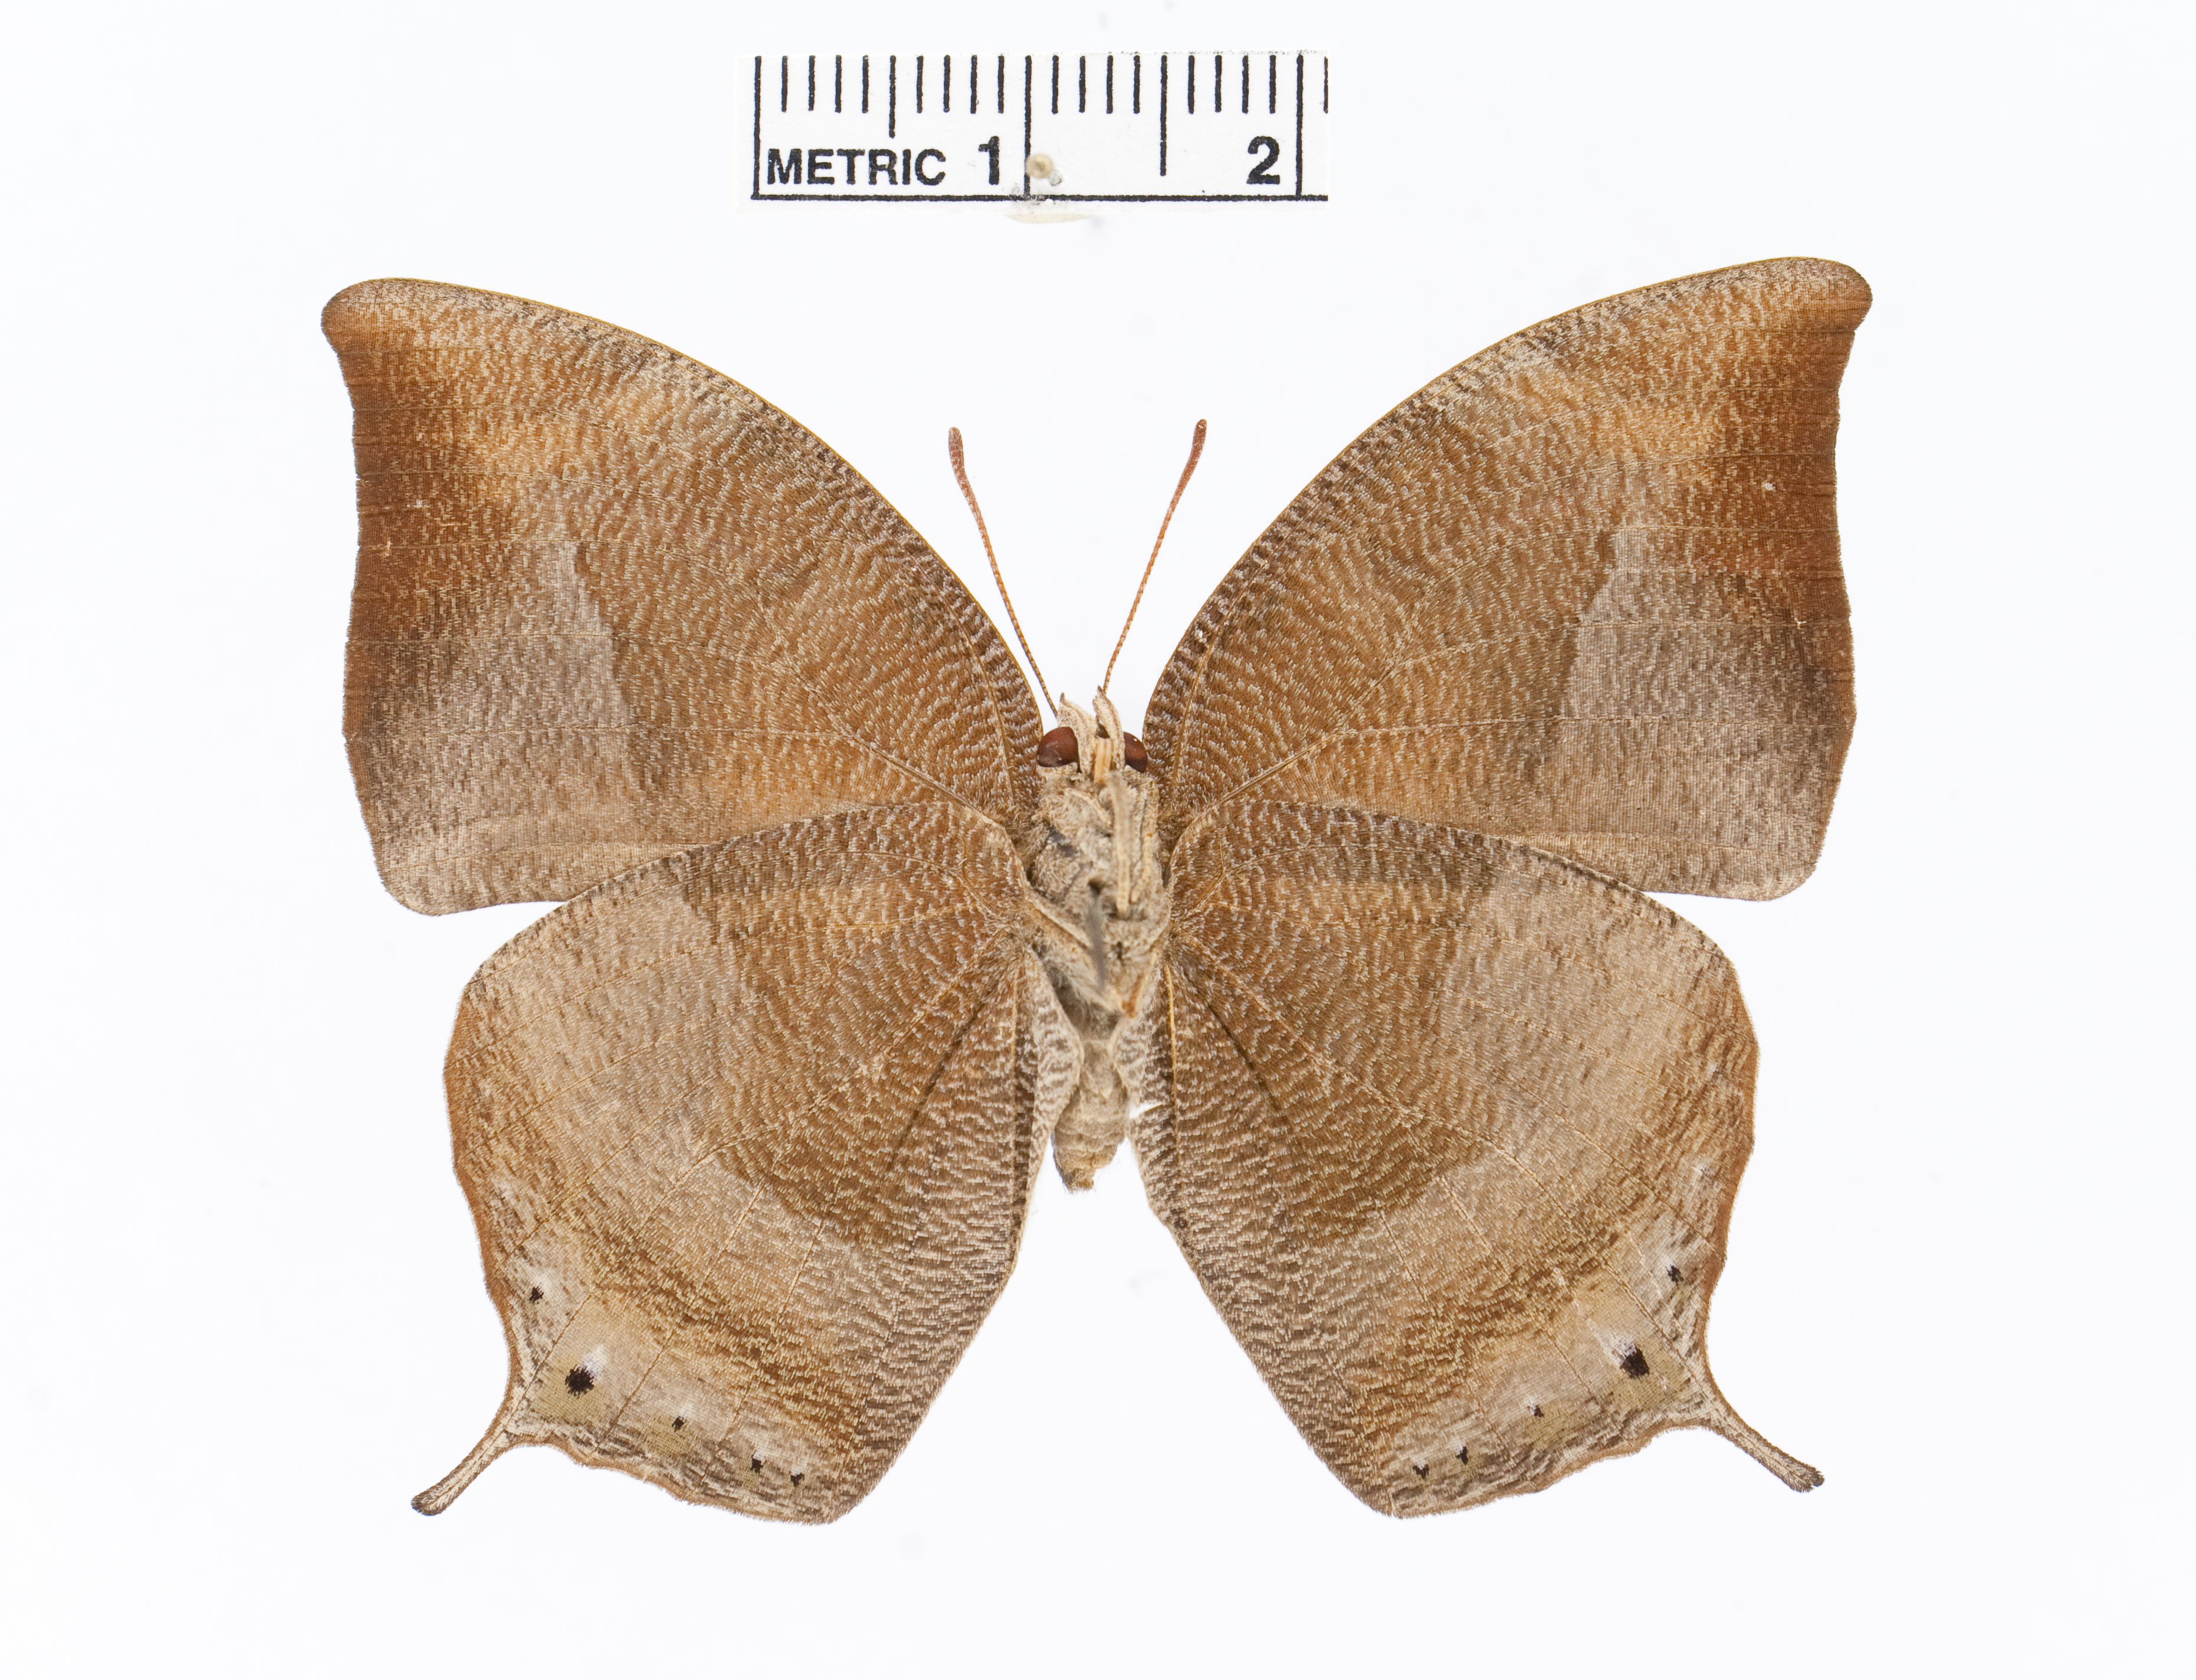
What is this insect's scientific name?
Memphis glauce
